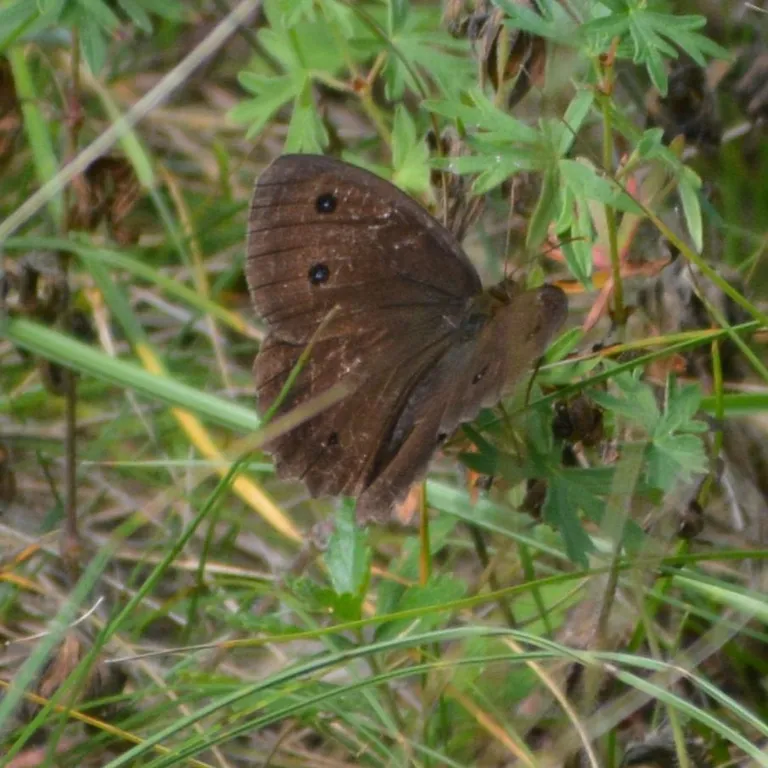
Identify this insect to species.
Minois dryas
